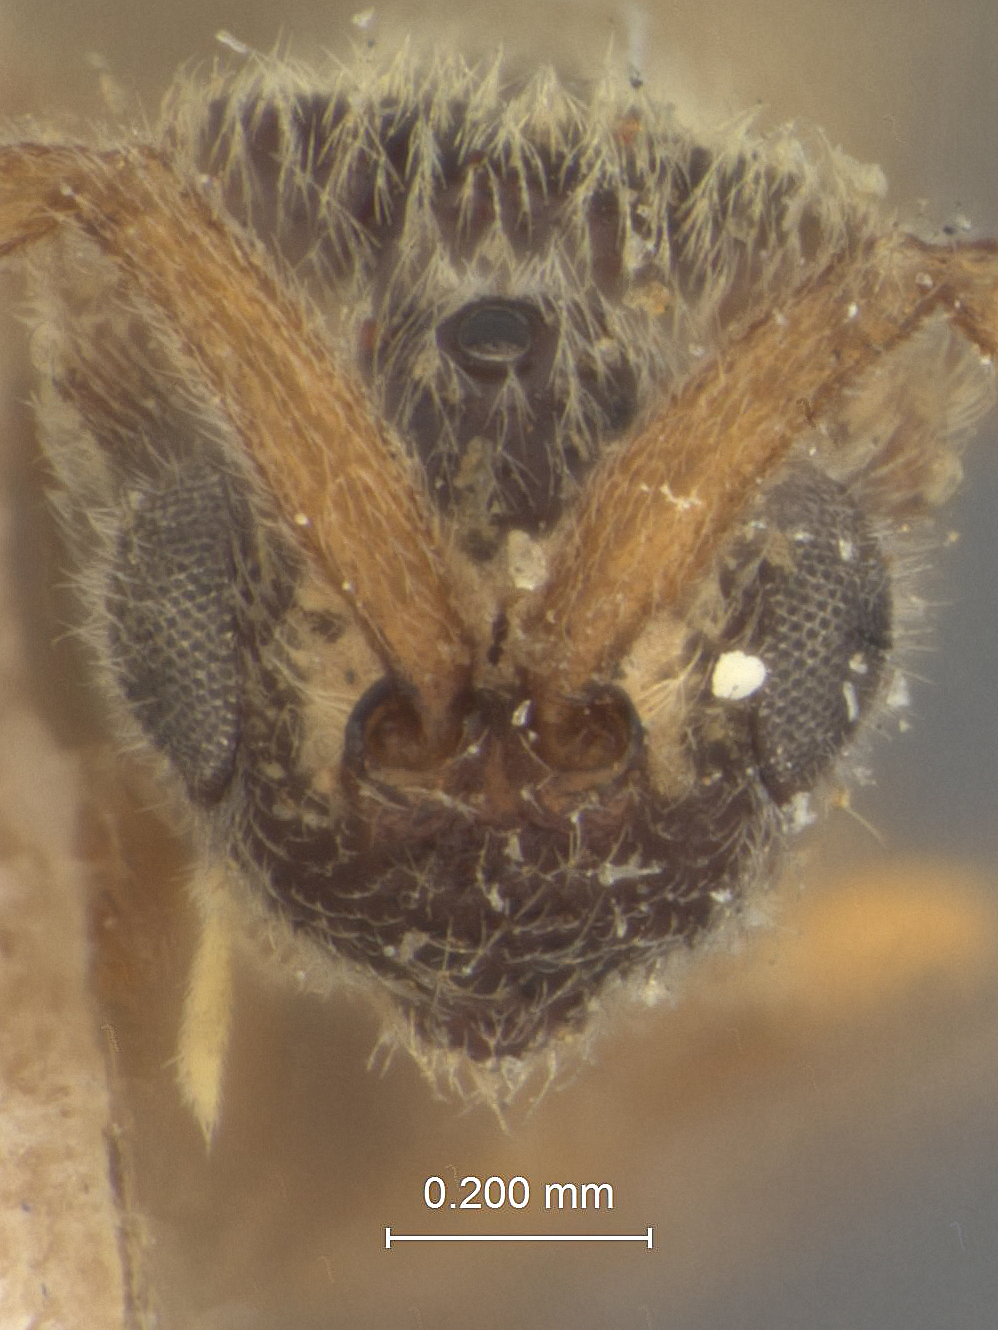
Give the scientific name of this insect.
Zygota texana
